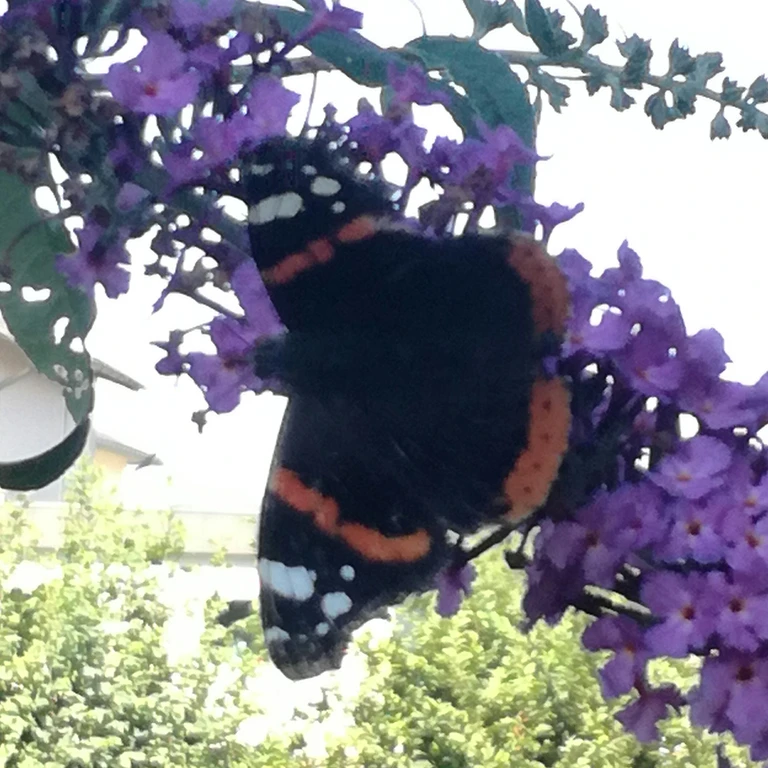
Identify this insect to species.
Vanessa atalanta
